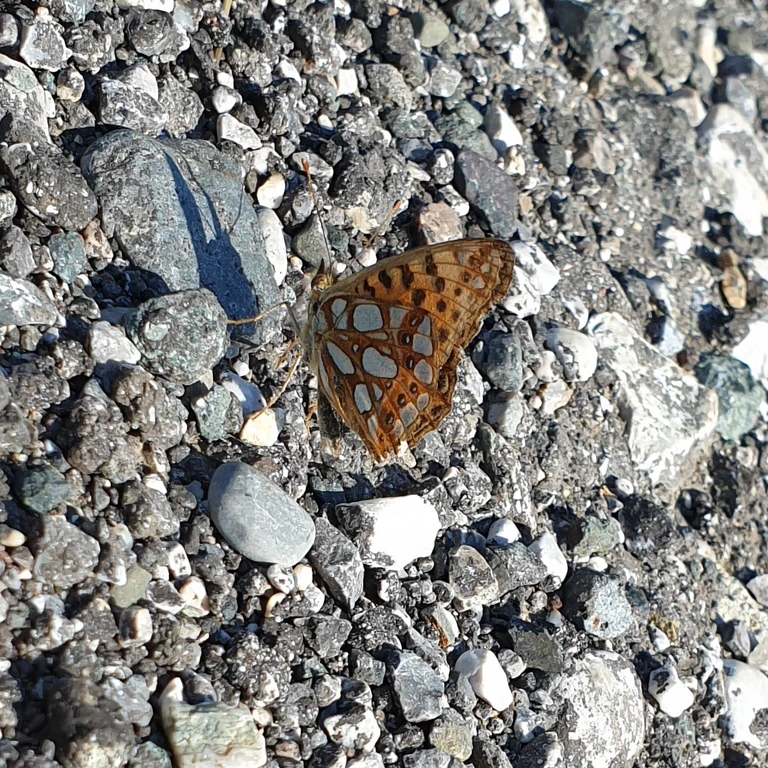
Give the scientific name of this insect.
Issoria lathonia
